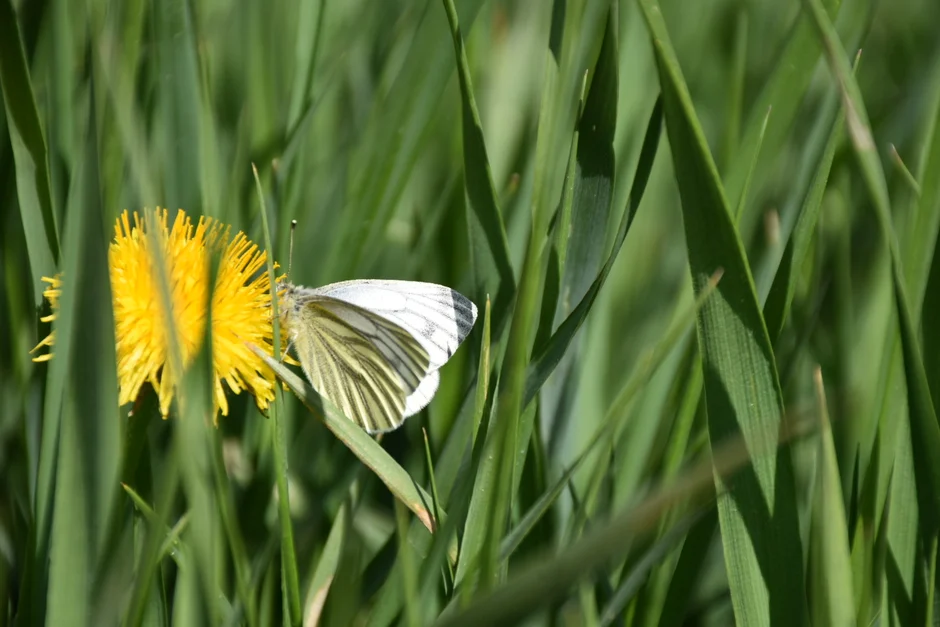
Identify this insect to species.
Pieris napi
